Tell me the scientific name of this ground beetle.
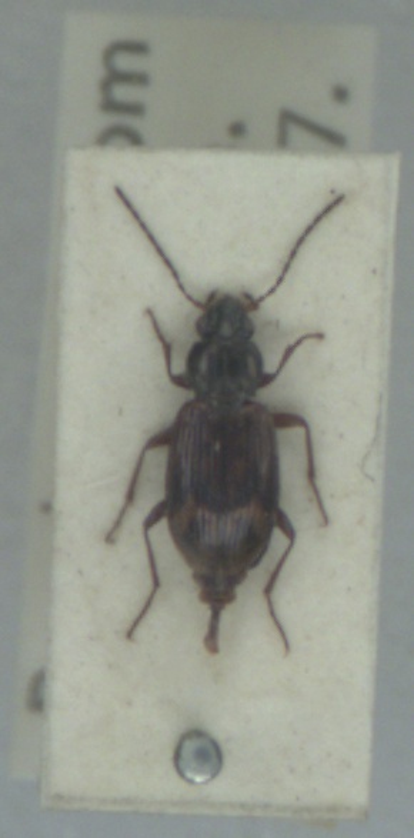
Bembidion dentellum
